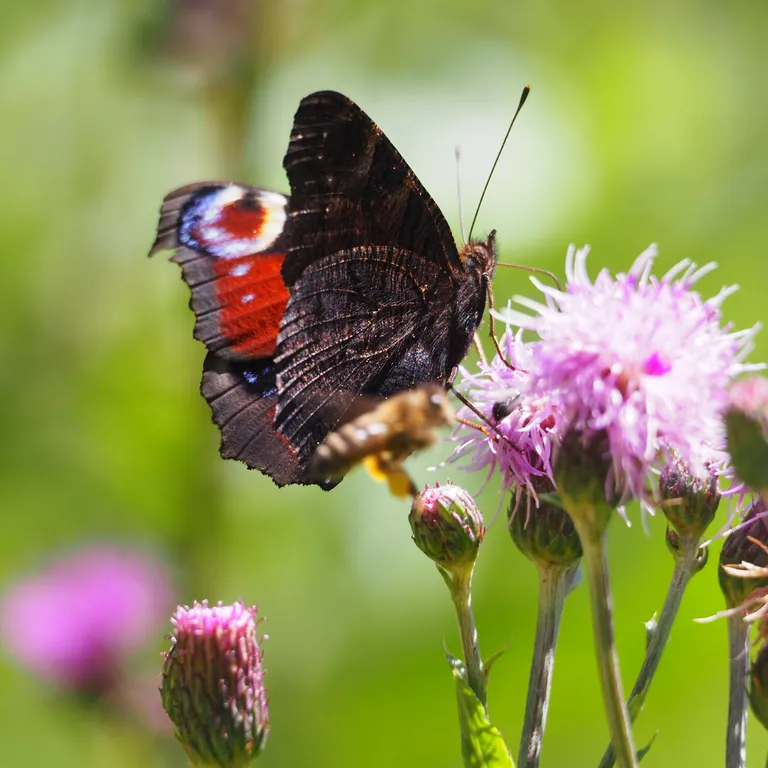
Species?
Aglais io
